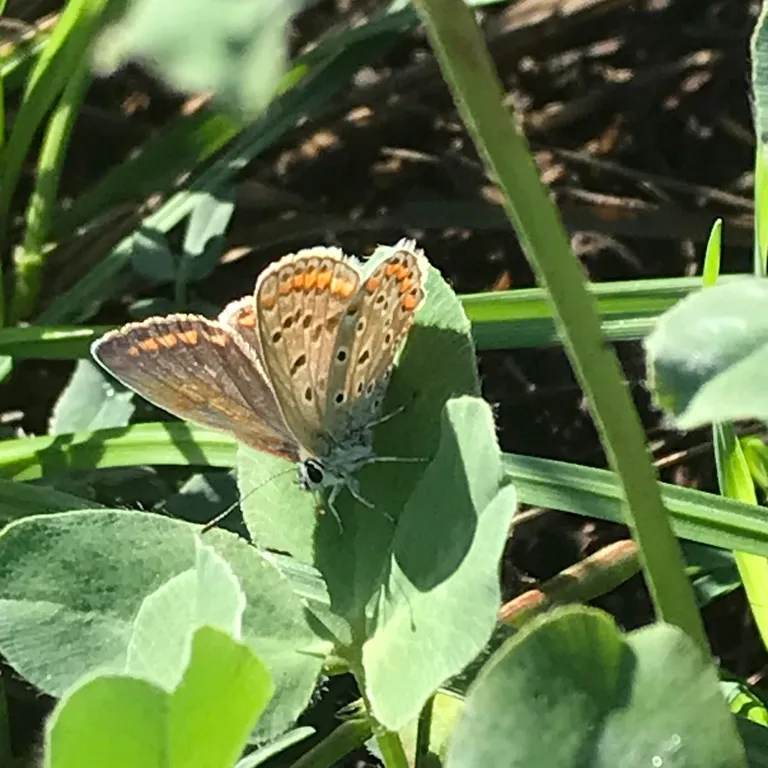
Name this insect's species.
Polyommatus icarus
